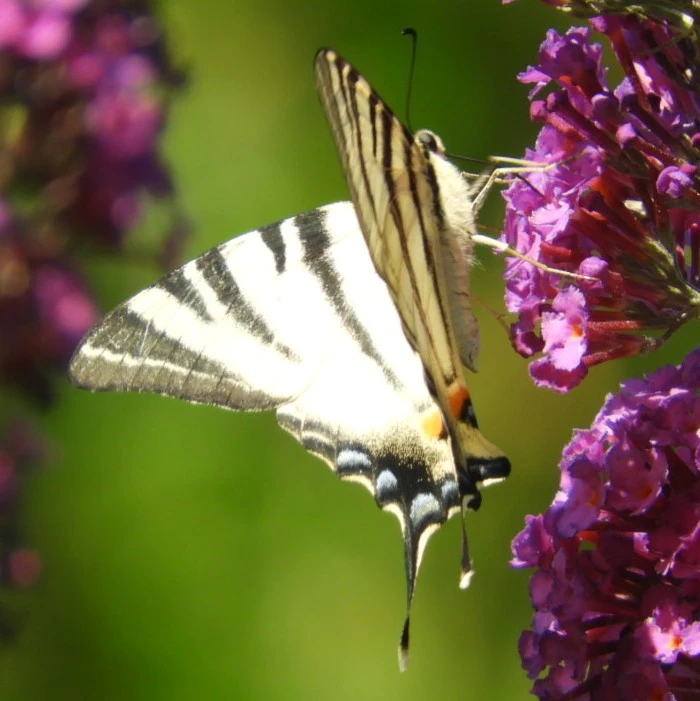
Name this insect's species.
Iphiclides podalirius
